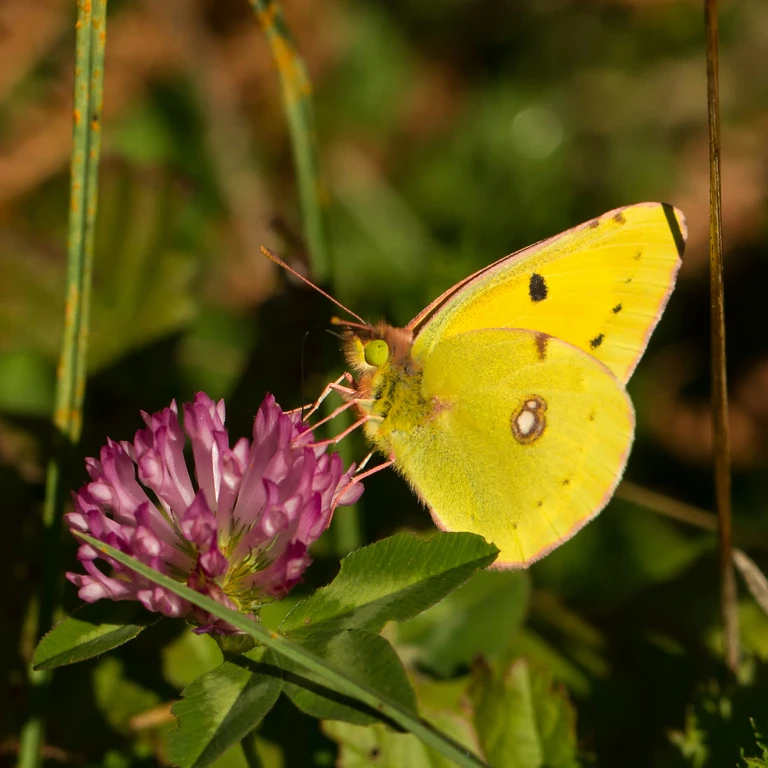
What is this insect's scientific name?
Colias croceus
